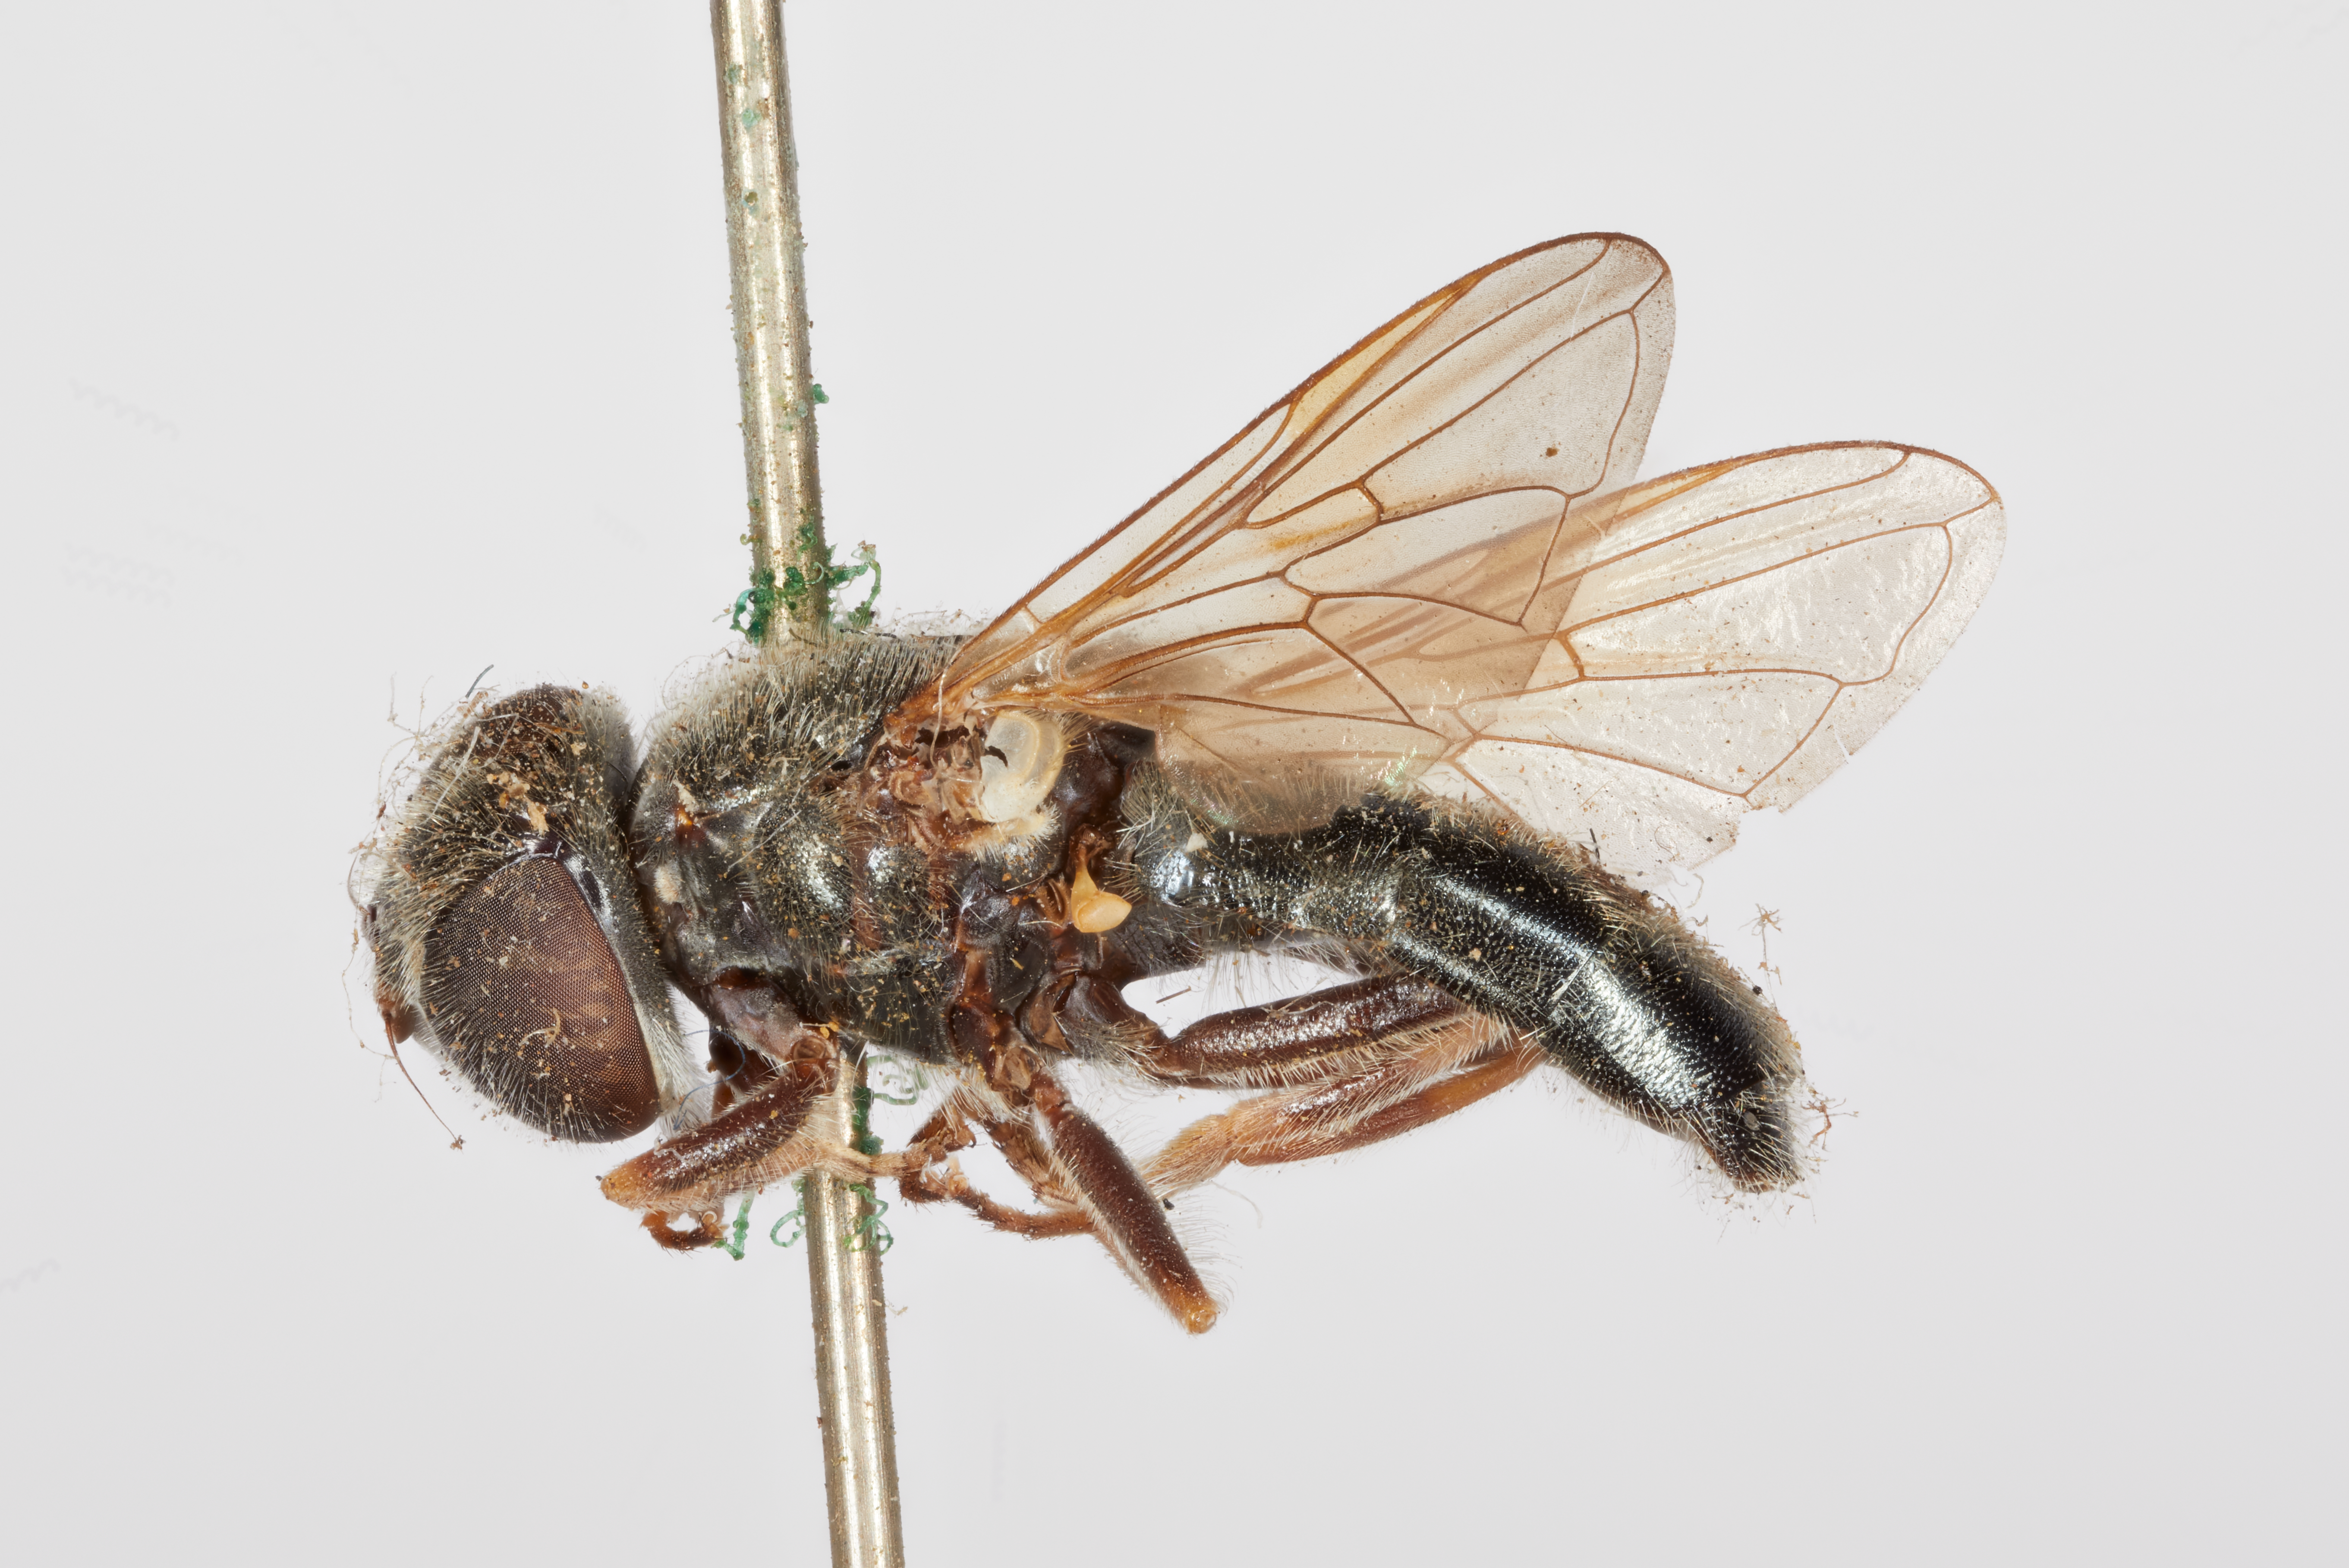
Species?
Chilosia baroni
